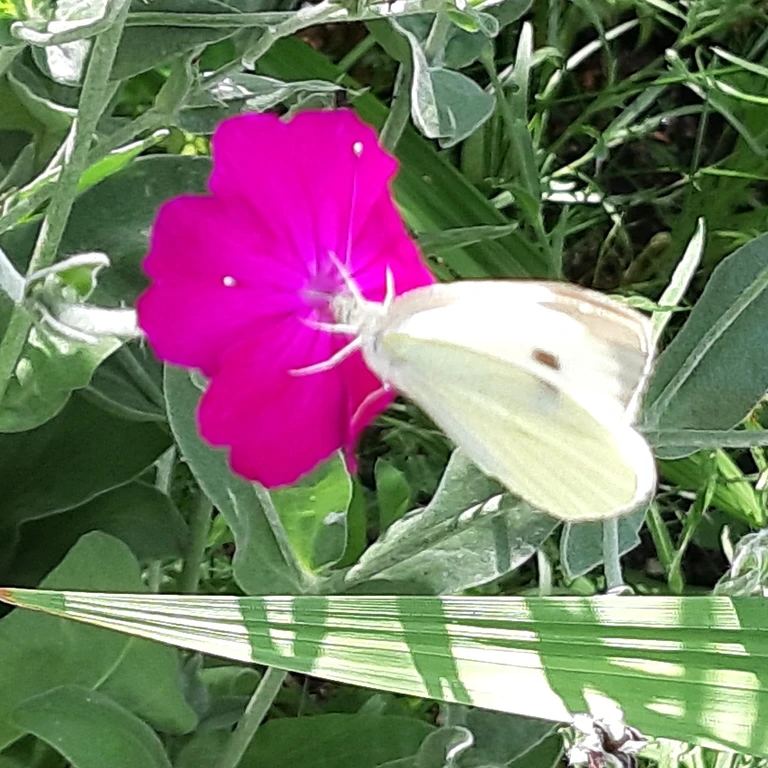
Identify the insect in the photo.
Pieris brassicae
